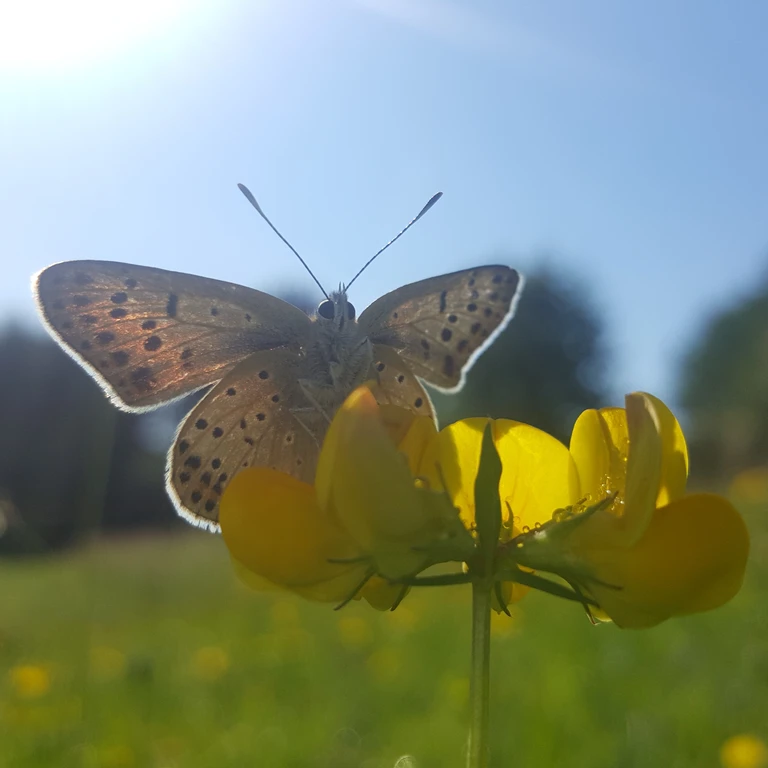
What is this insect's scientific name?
Lycaena tityrus (also Loweia tityrus)
